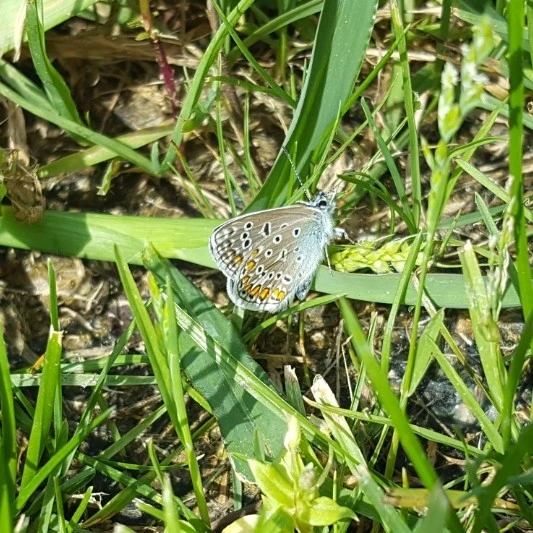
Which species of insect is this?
Polyommatus icarus
